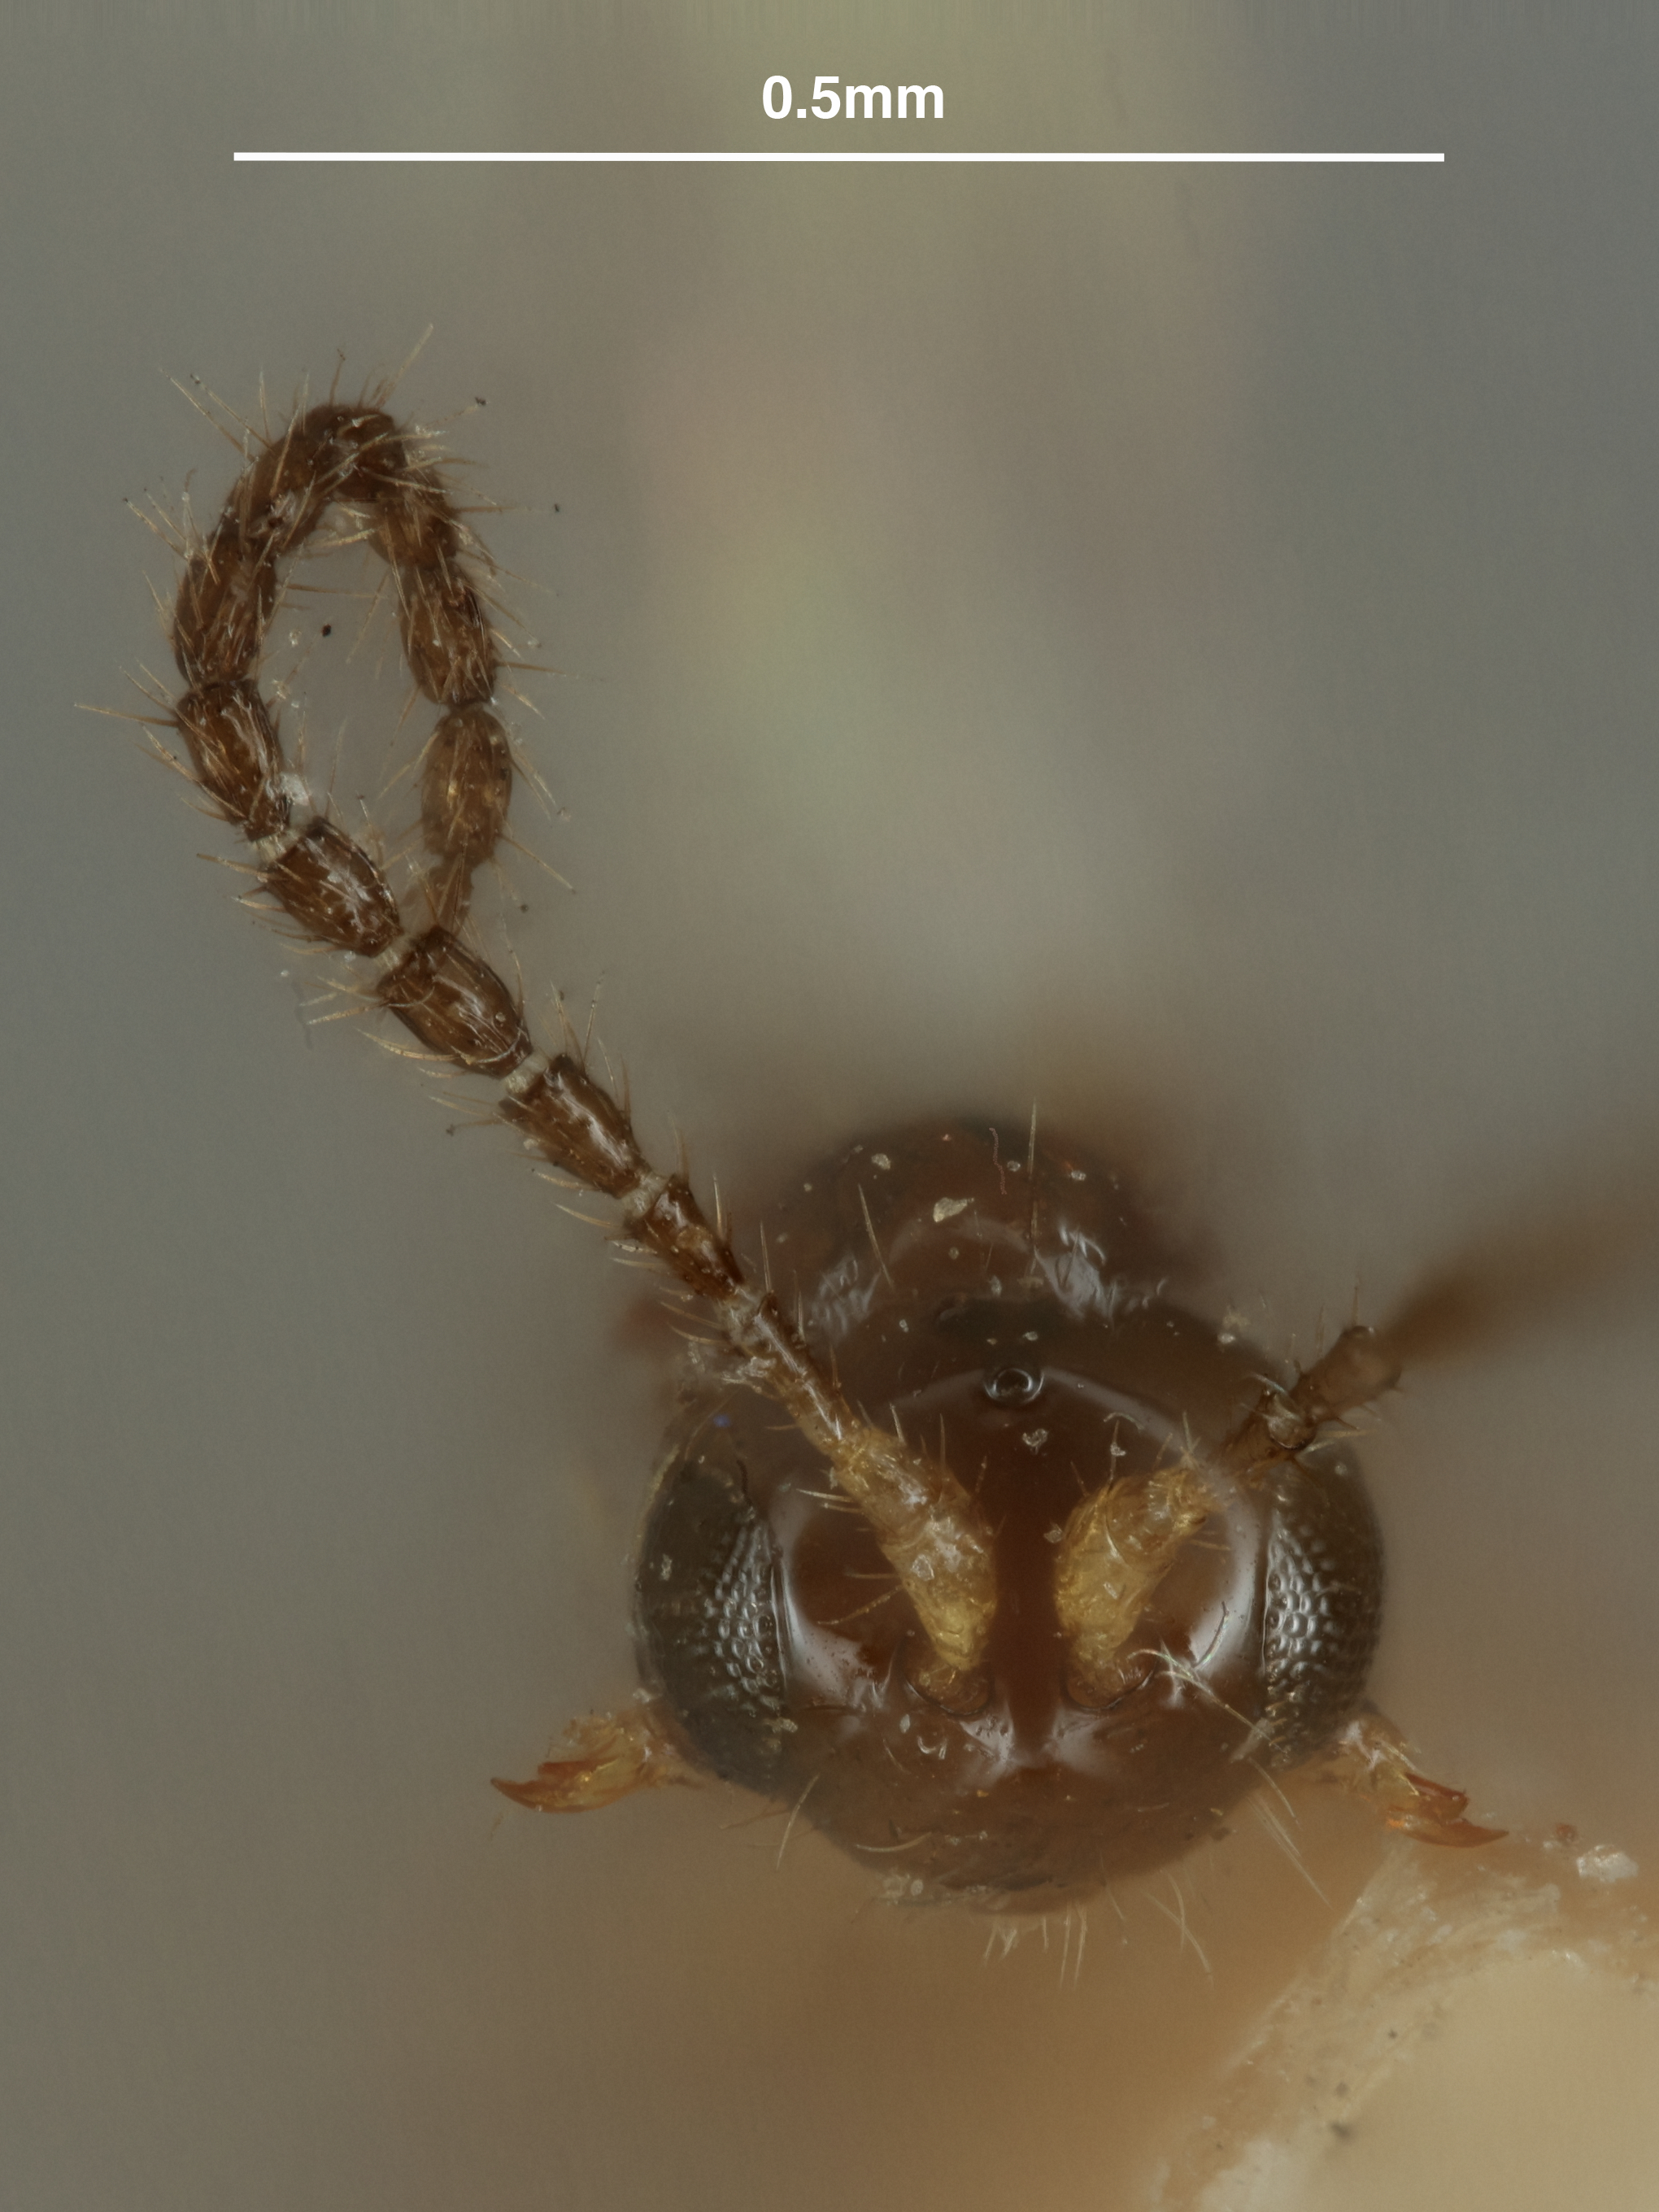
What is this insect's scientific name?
Aspilota foutsi
